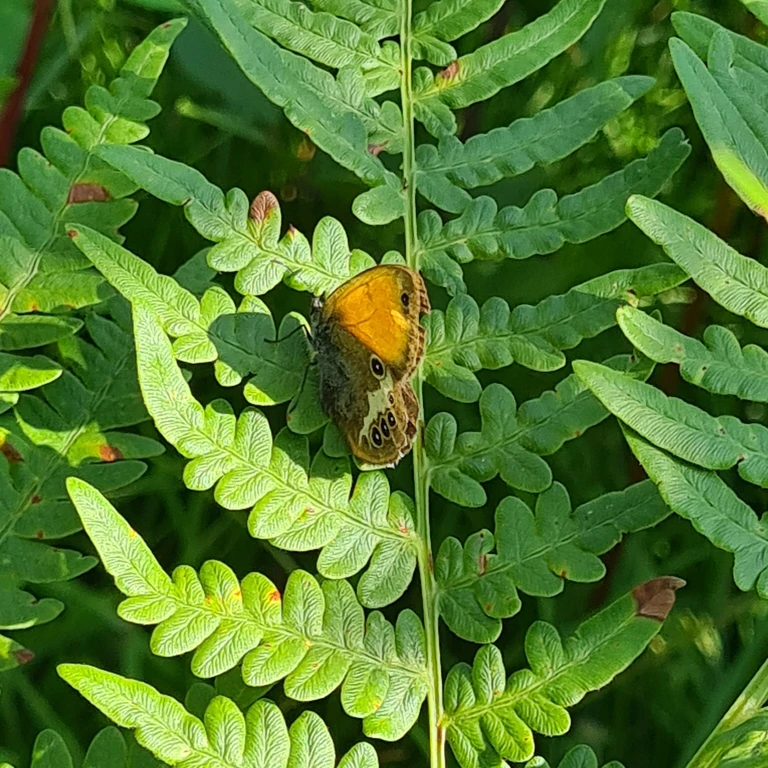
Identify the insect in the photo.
Coenonympha arcania
